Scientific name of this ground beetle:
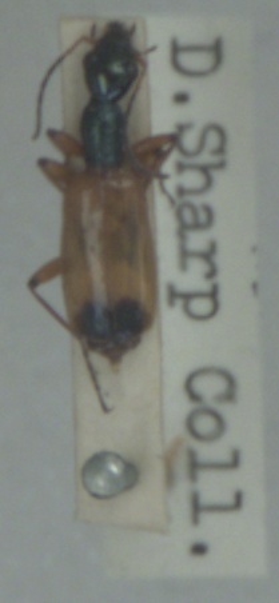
Odacantha melanura
